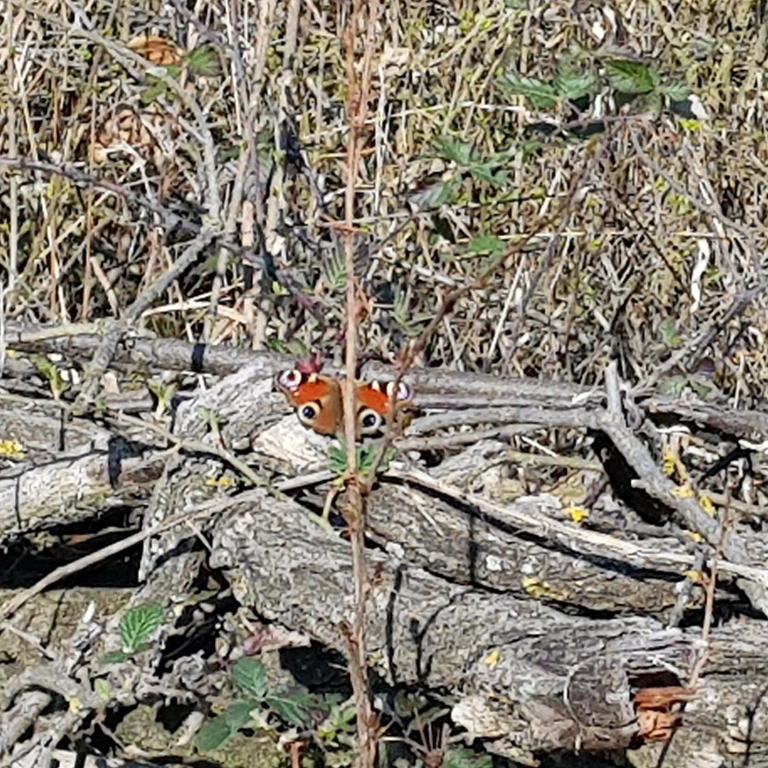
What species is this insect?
Aglais io
